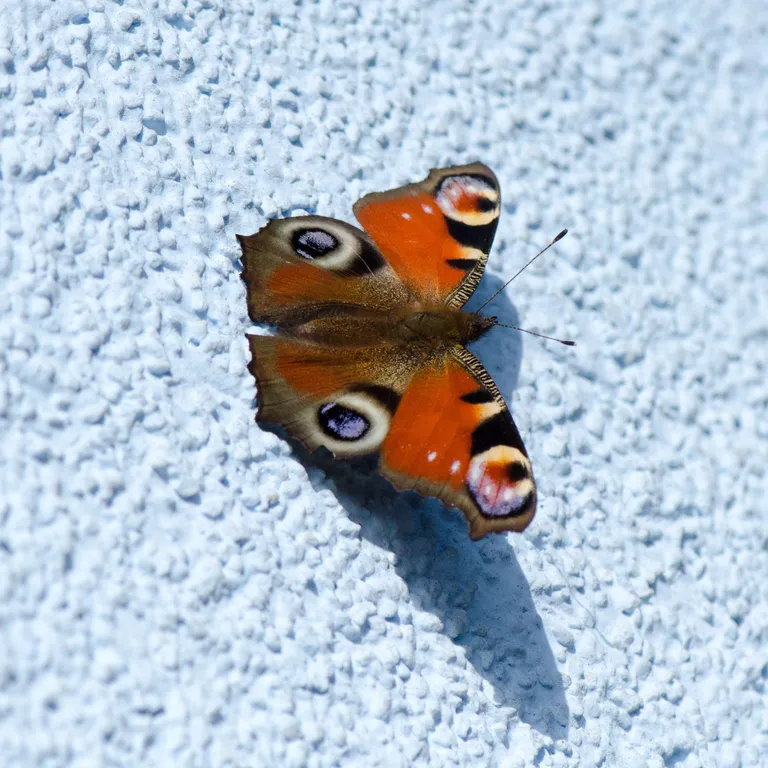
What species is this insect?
Aglais io
